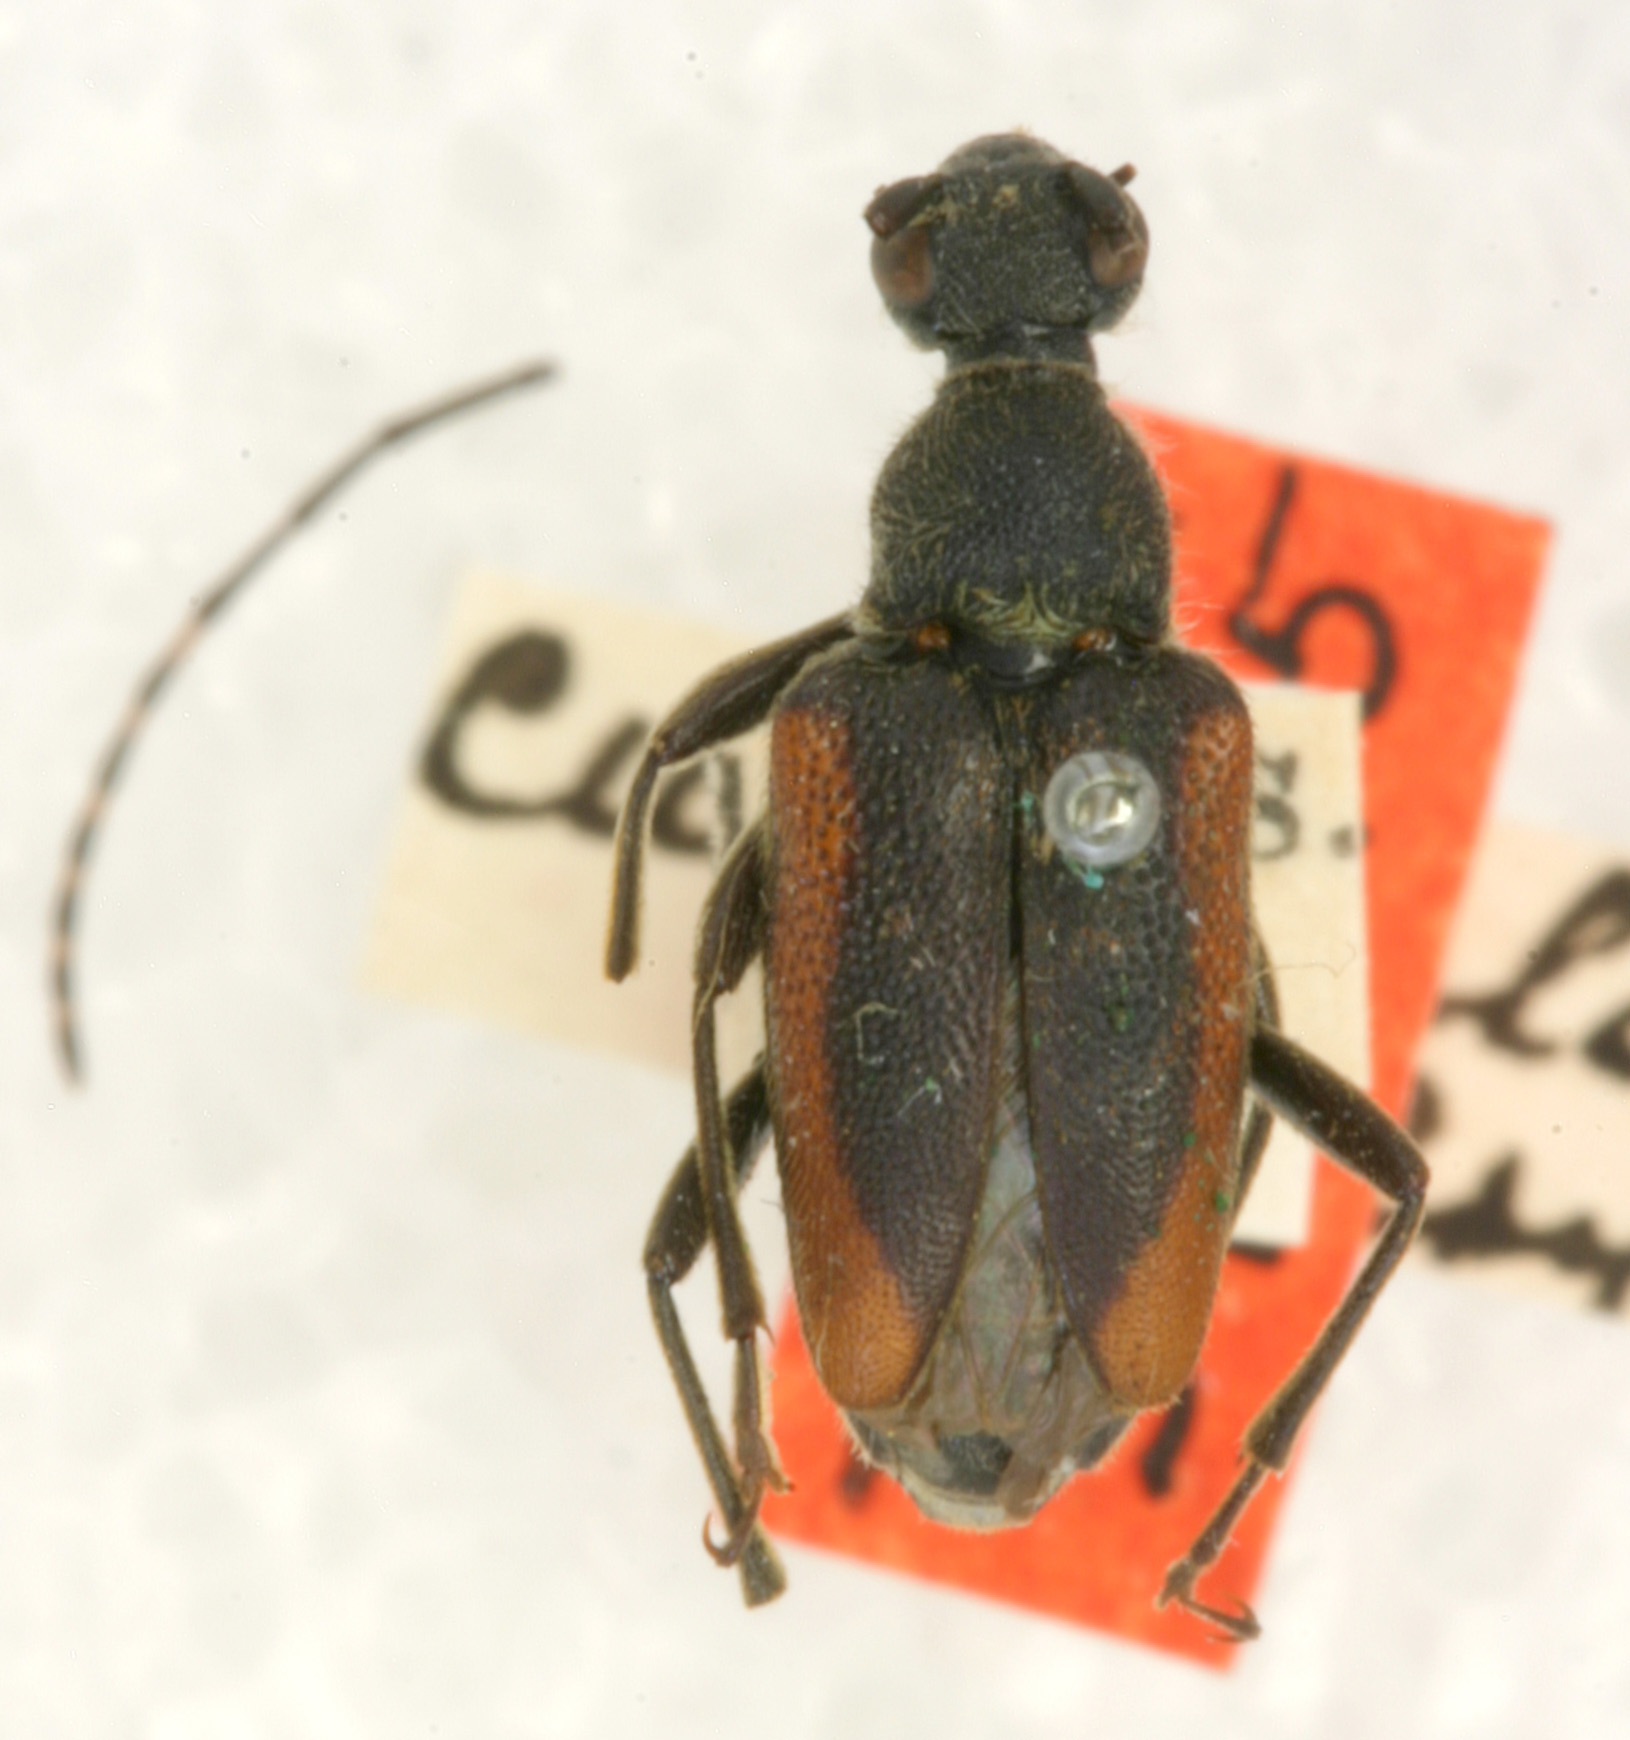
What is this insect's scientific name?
Brachyleptura cuneatula (also Brachyleptura vagans)
